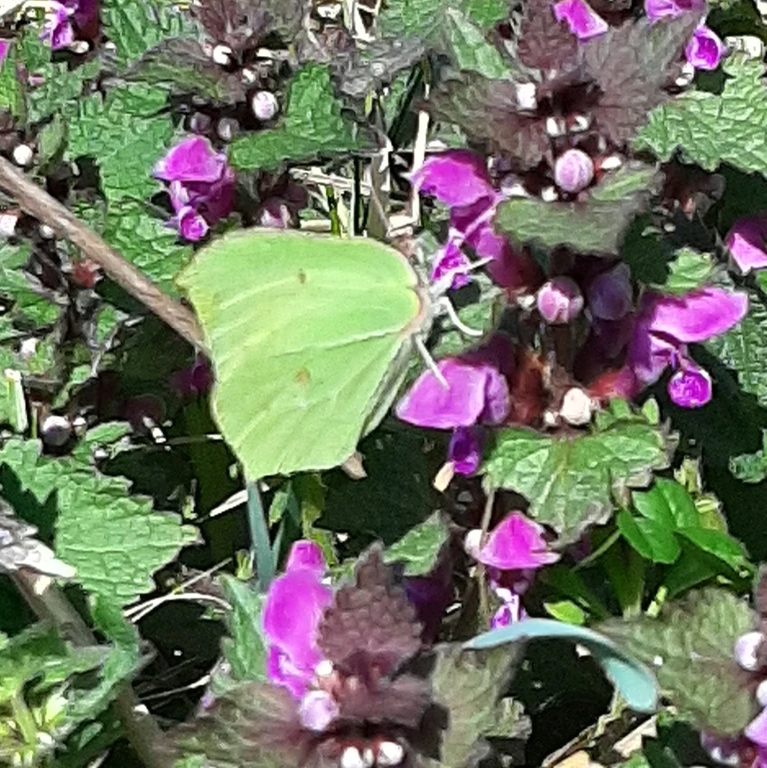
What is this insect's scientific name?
Gonepteryx rhamni
